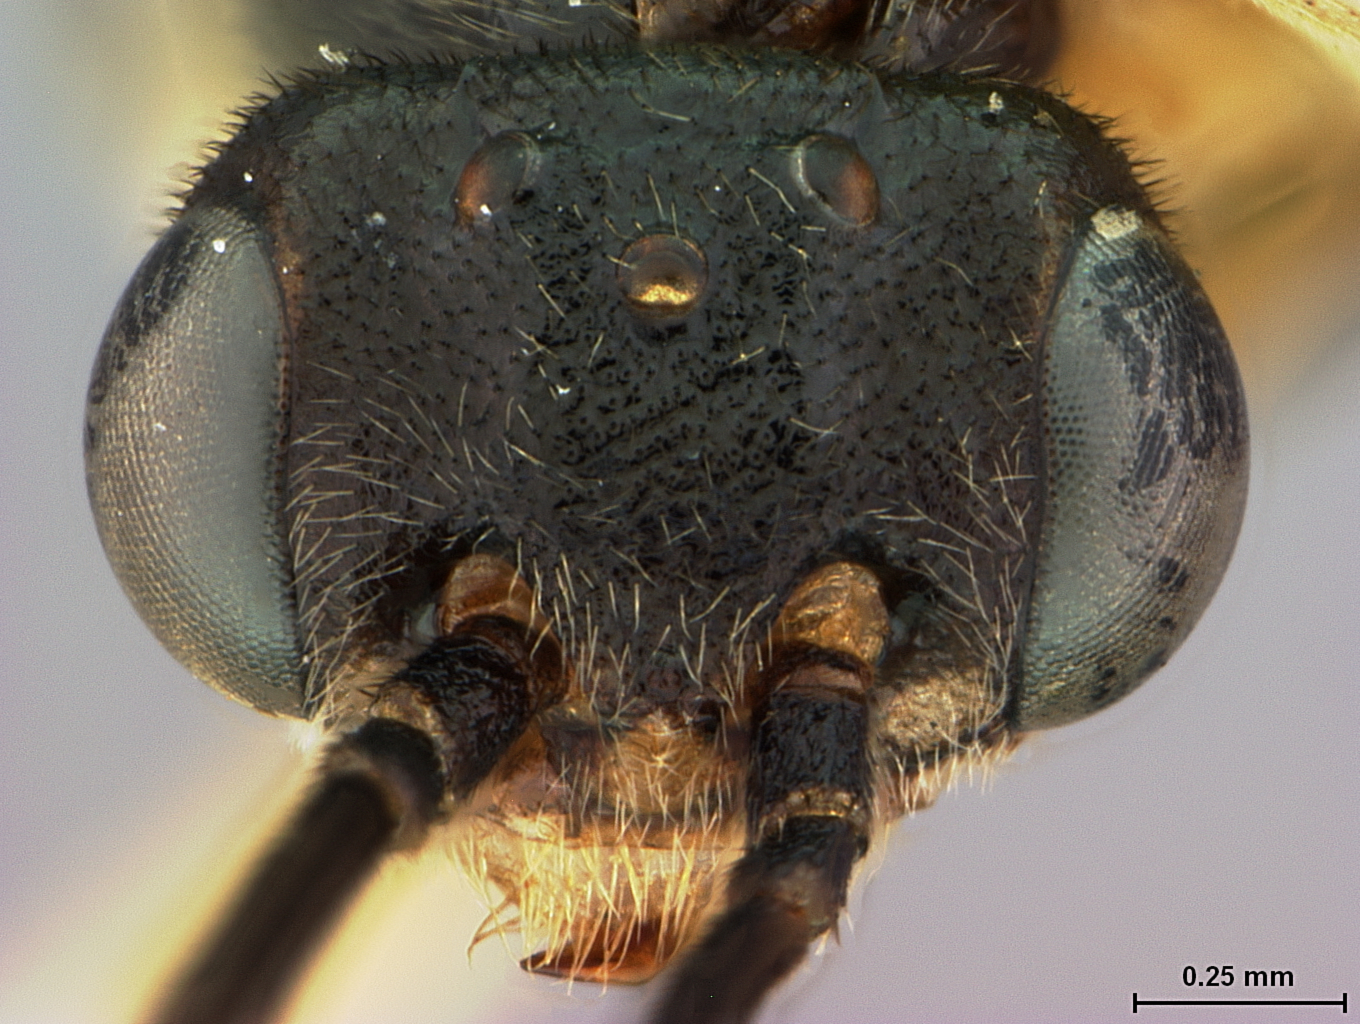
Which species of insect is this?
Pristiphora pallicoxa
